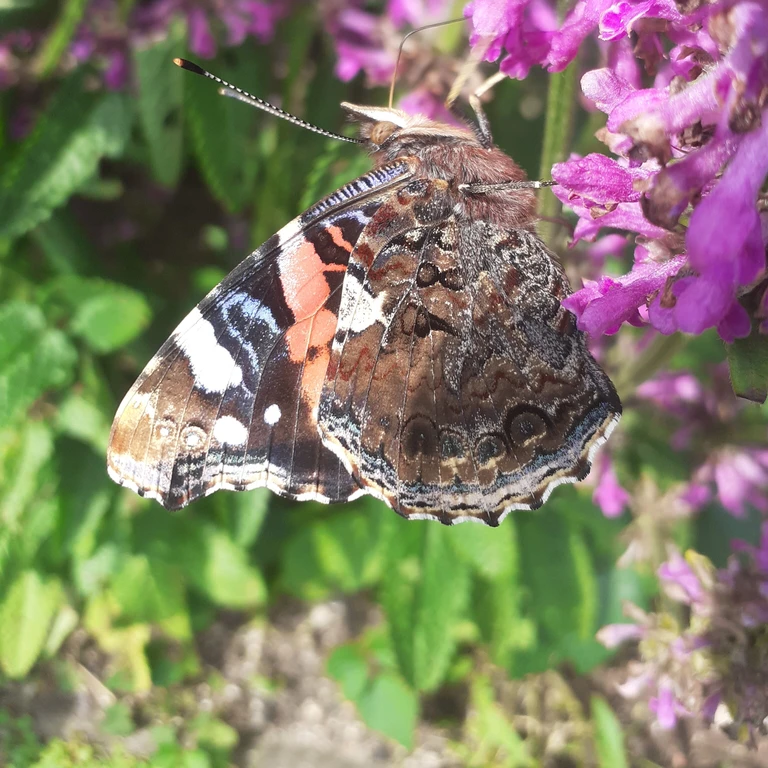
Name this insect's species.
Vanessa atalanta
